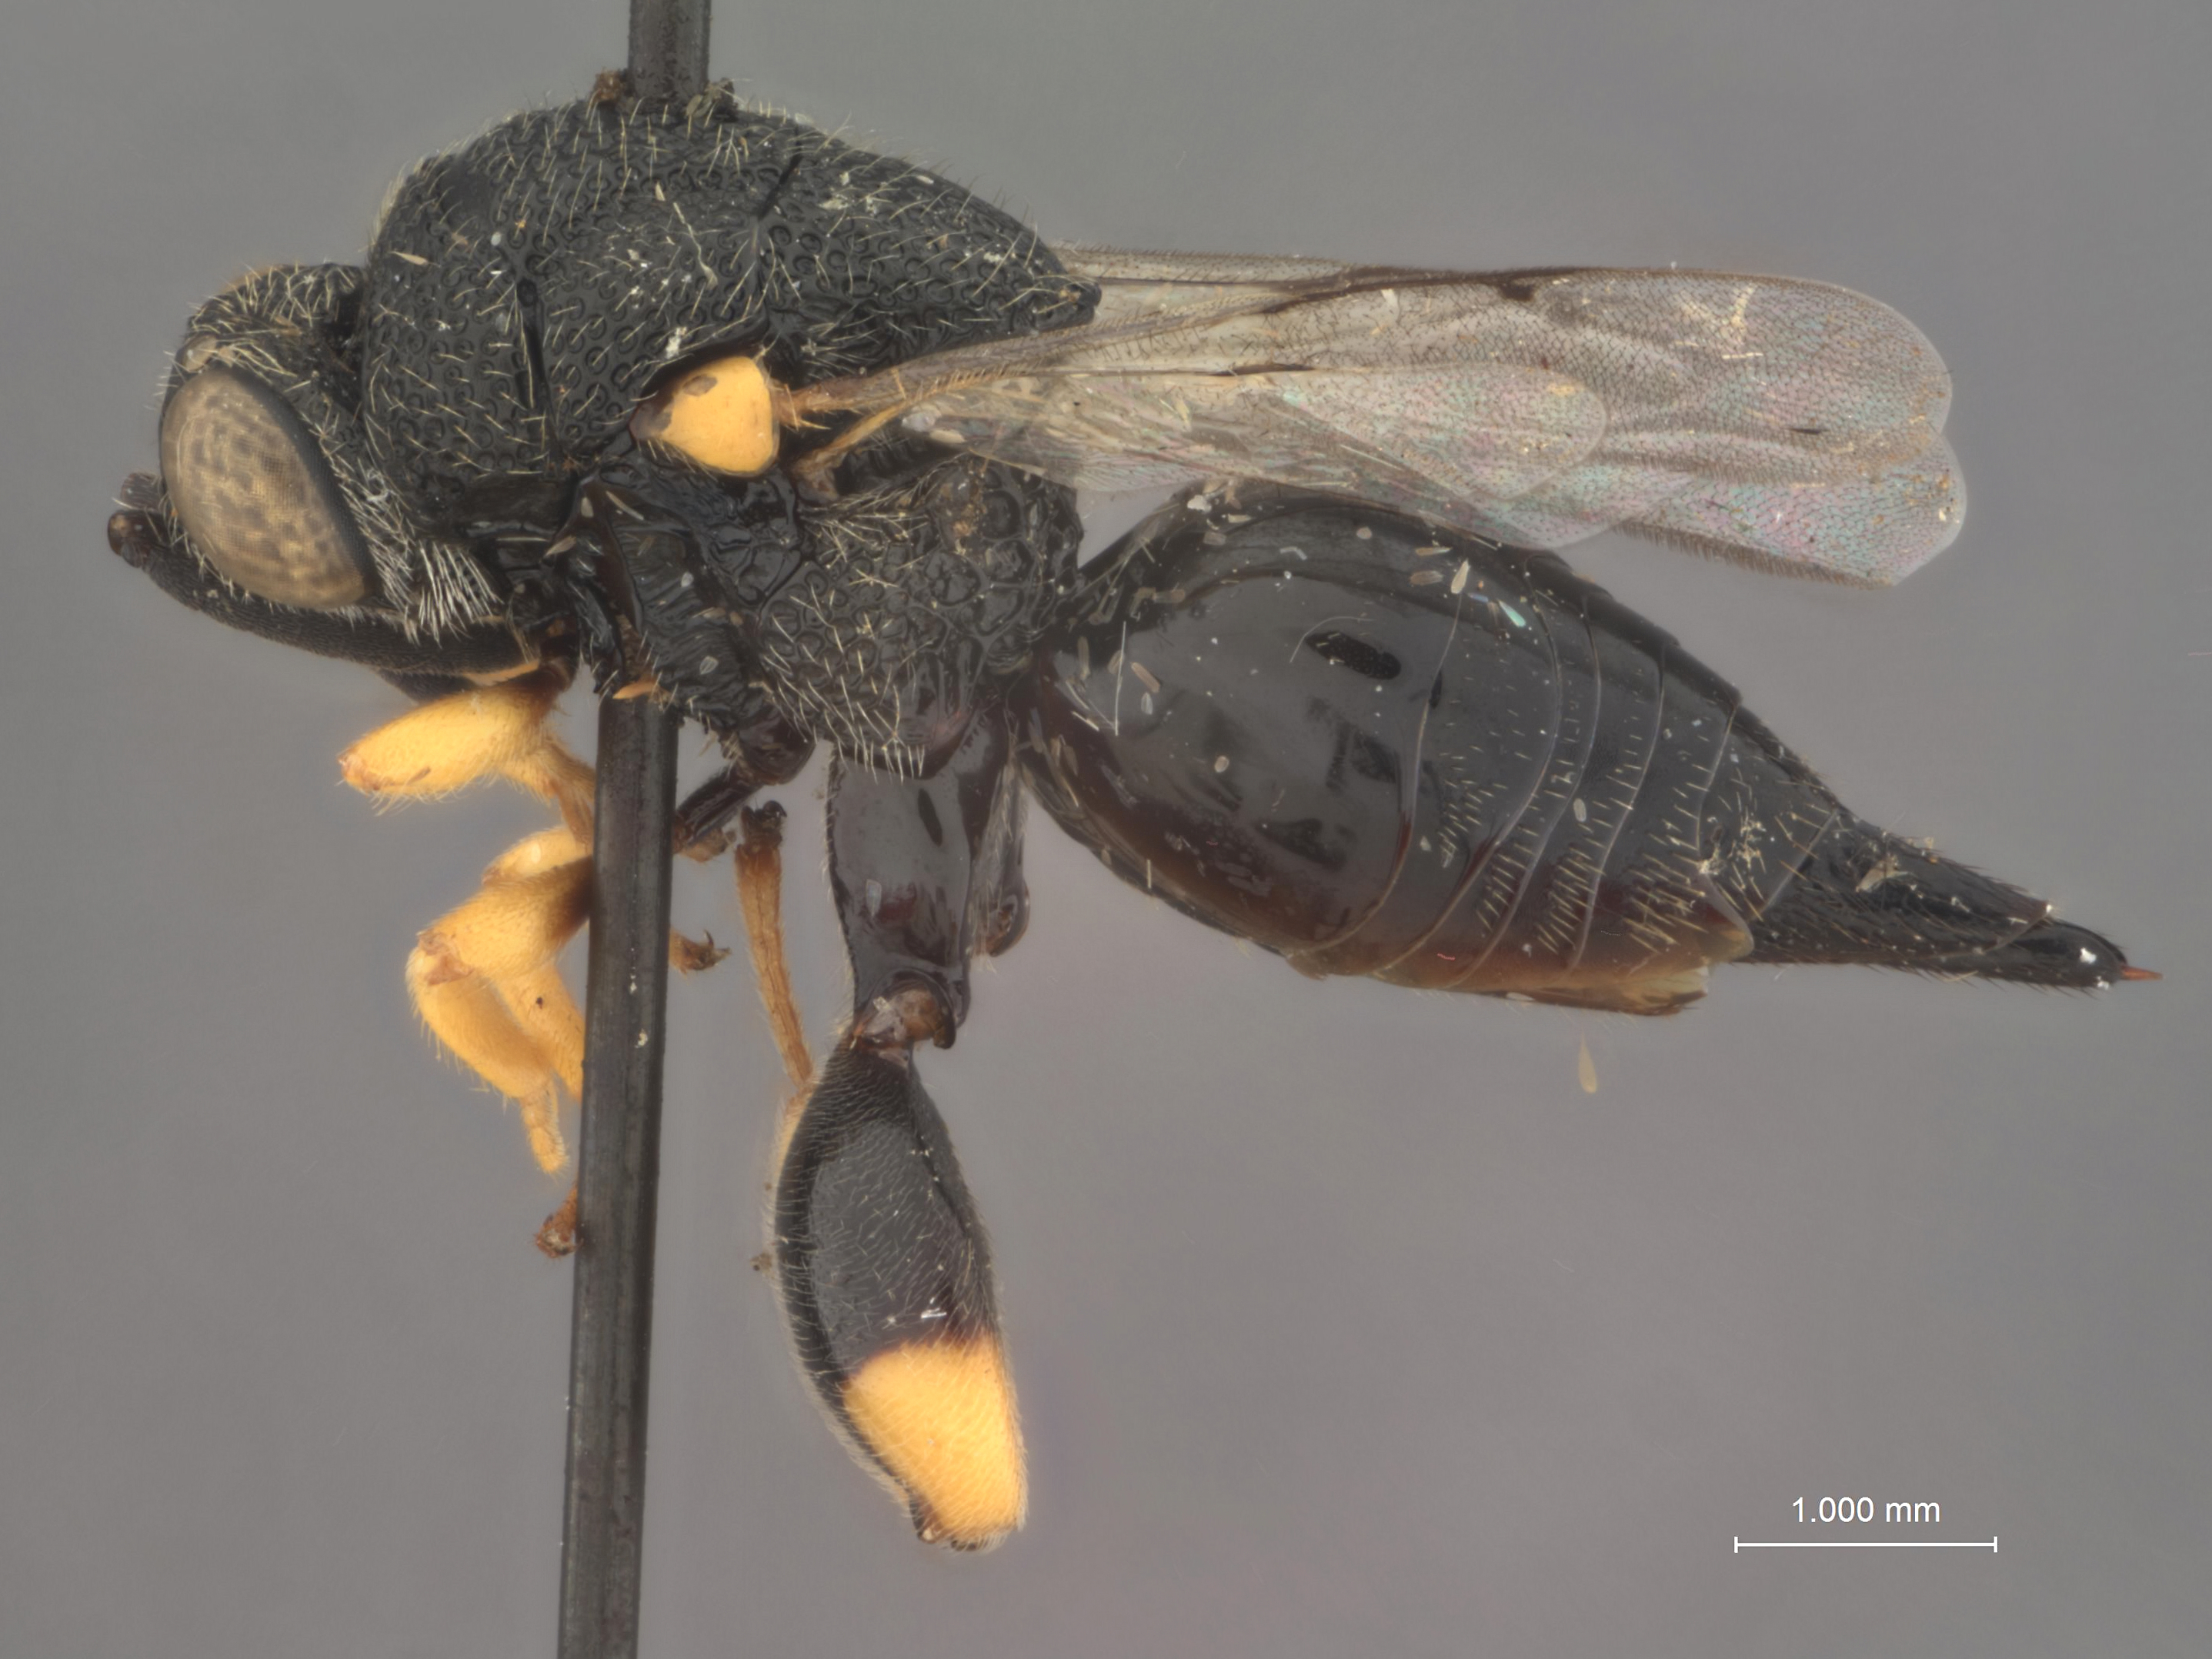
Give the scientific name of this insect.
Pseudochalcis psyche
